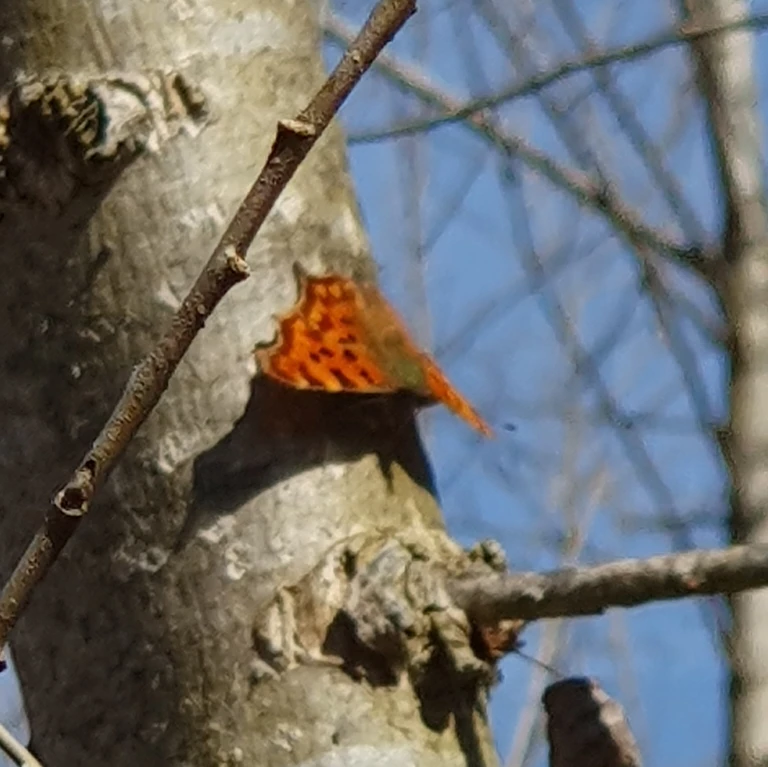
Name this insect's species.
Polygonia c-album
